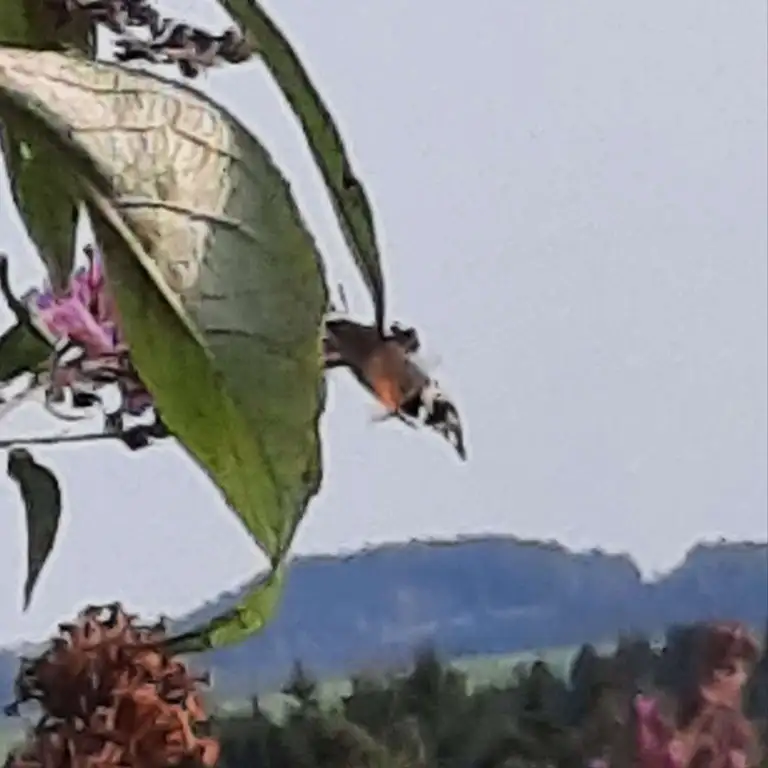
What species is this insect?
Macroglossum stellatarum
